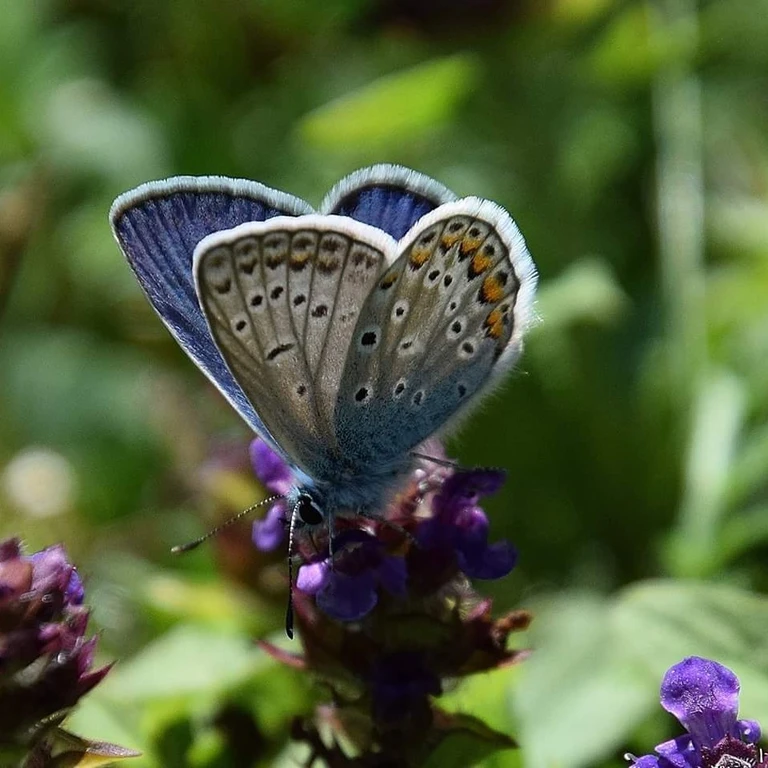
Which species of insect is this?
Polyommatus icarus
